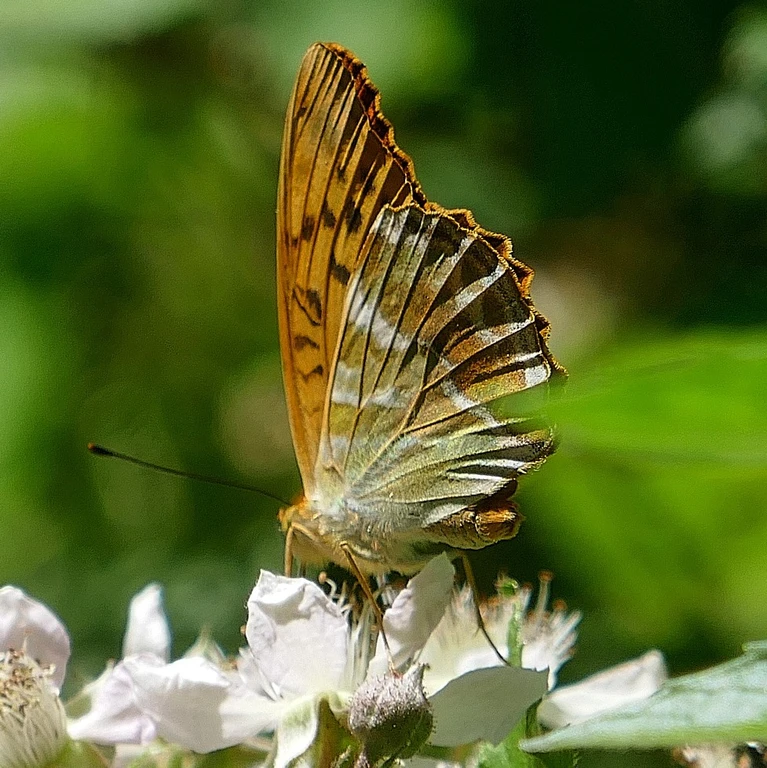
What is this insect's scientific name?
Argynnis paphia
